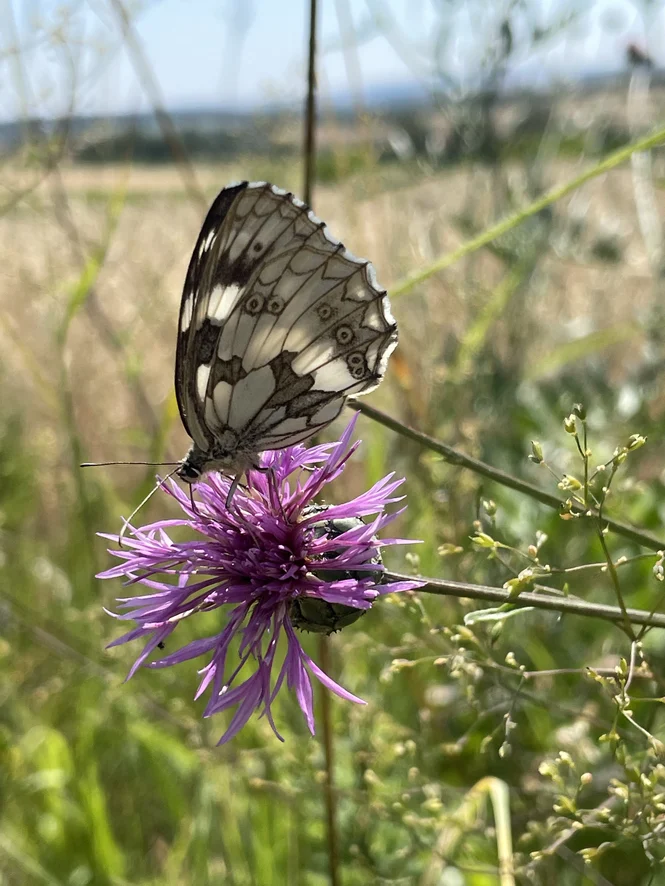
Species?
Melanargia galathea
